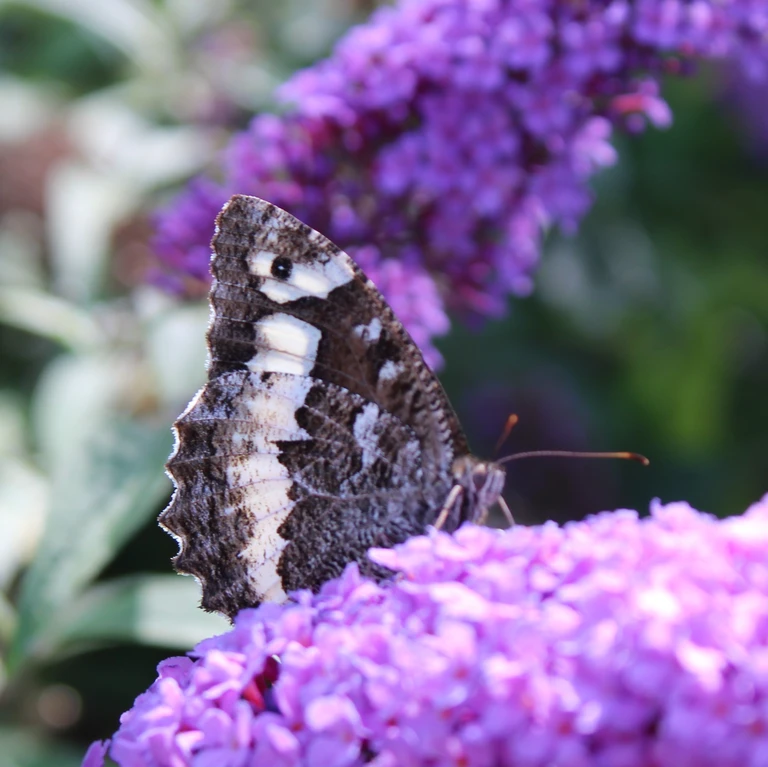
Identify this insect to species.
Brintesia circe
